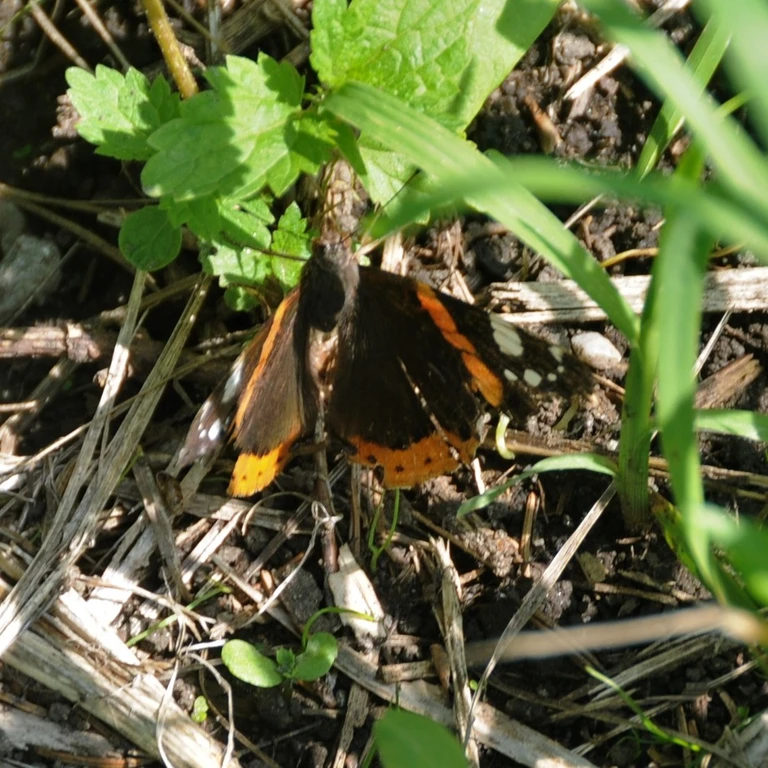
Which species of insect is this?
Vanessa atalanta
